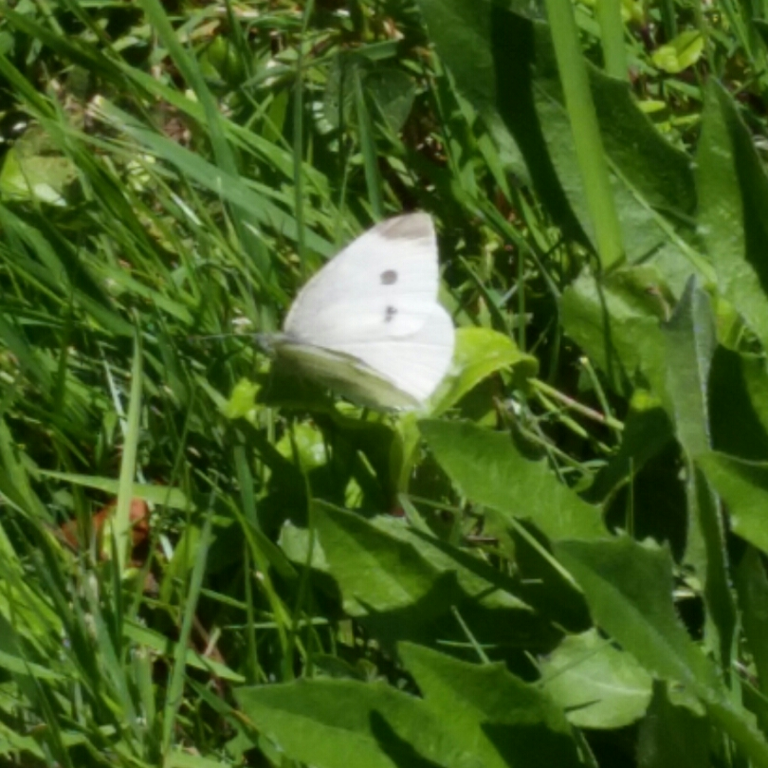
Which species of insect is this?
Pieris rapae
